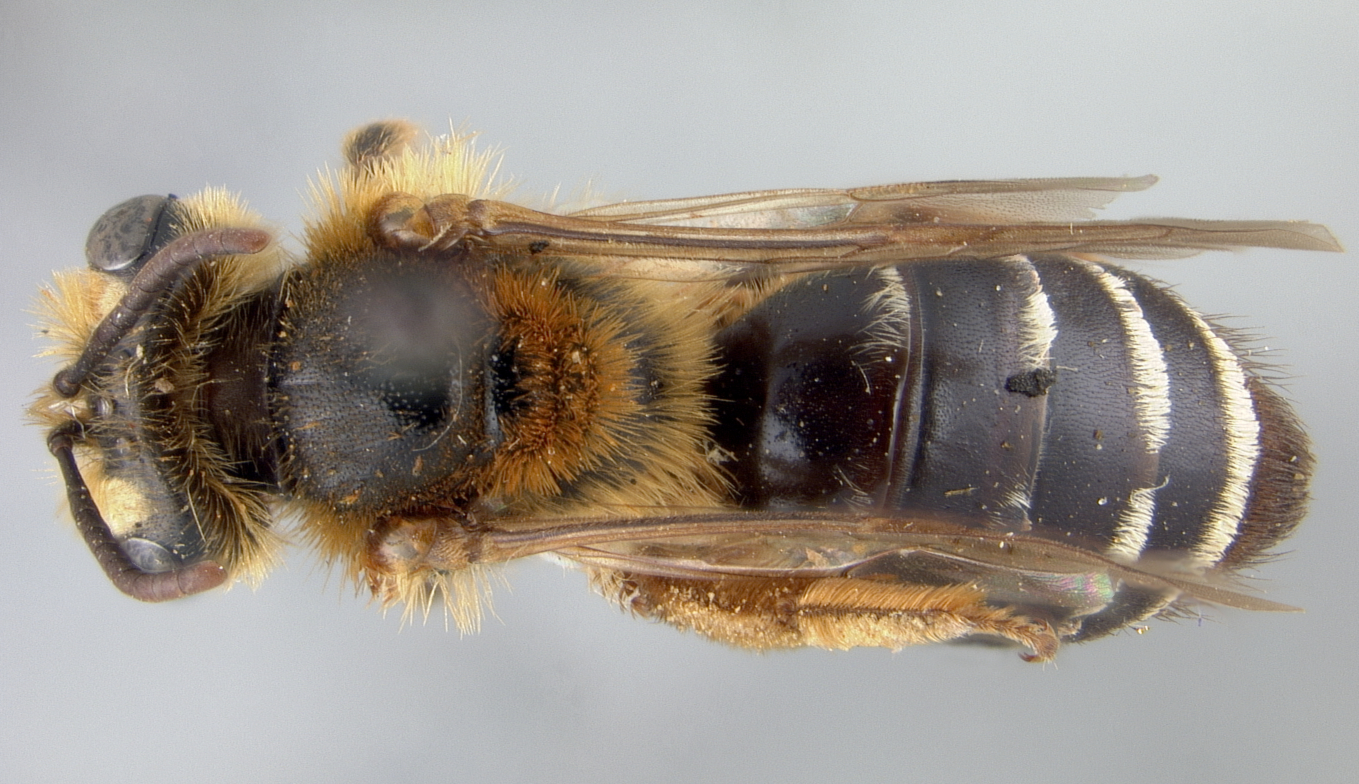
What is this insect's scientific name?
Andrena mimetes
